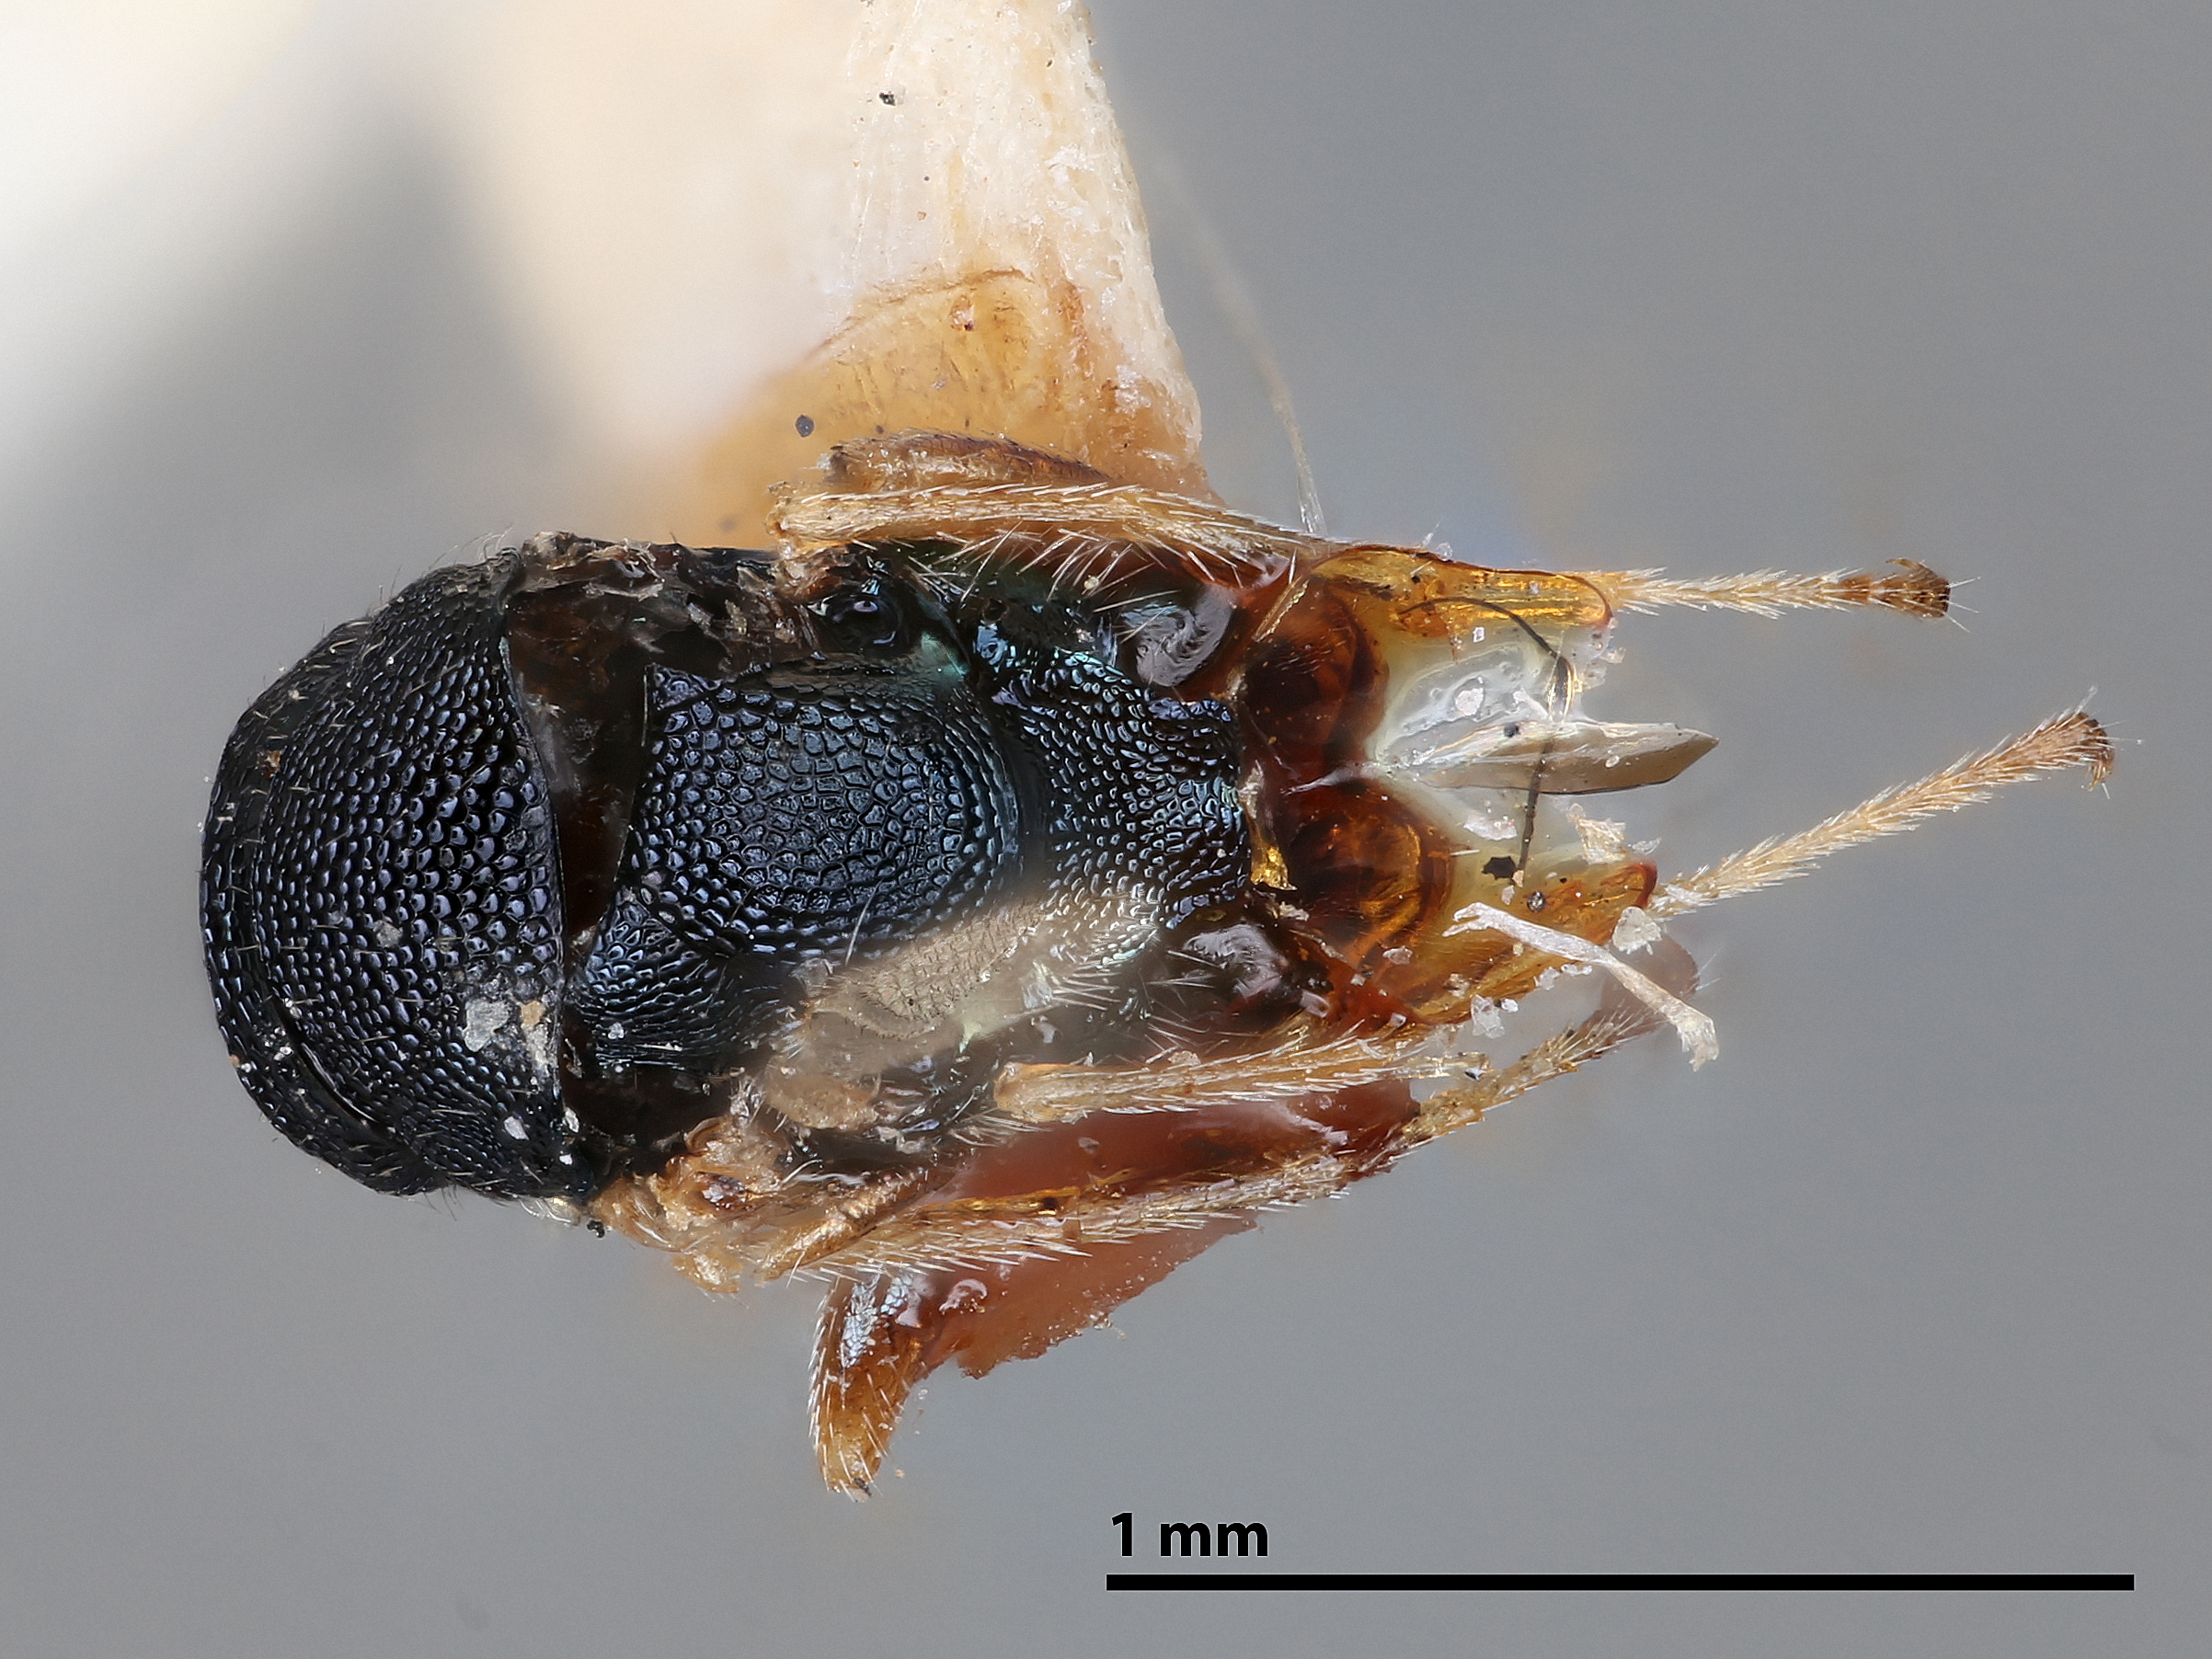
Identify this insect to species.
Pteromalus luzonensis
